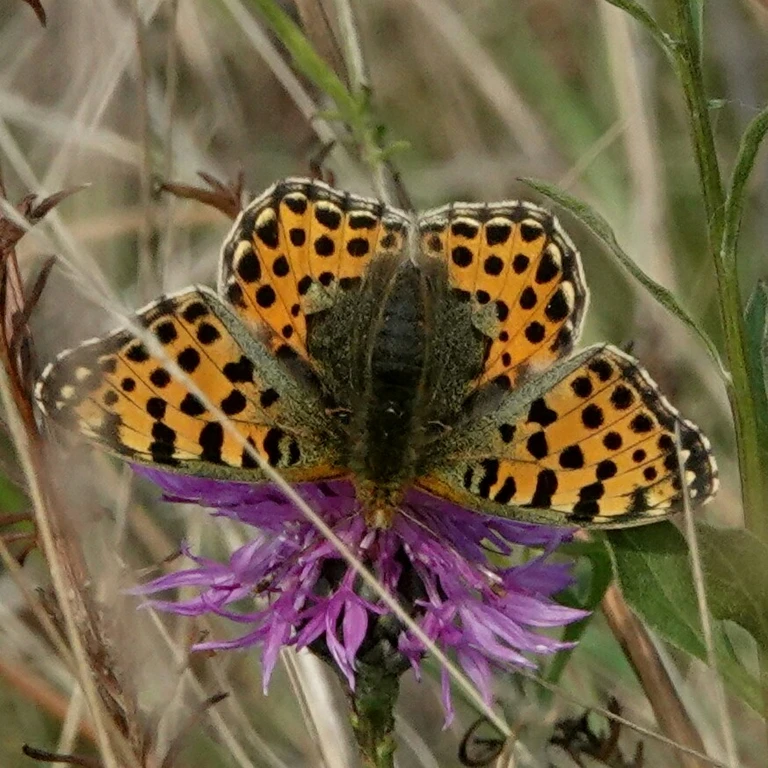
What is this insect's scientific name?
Issoria lathonia
